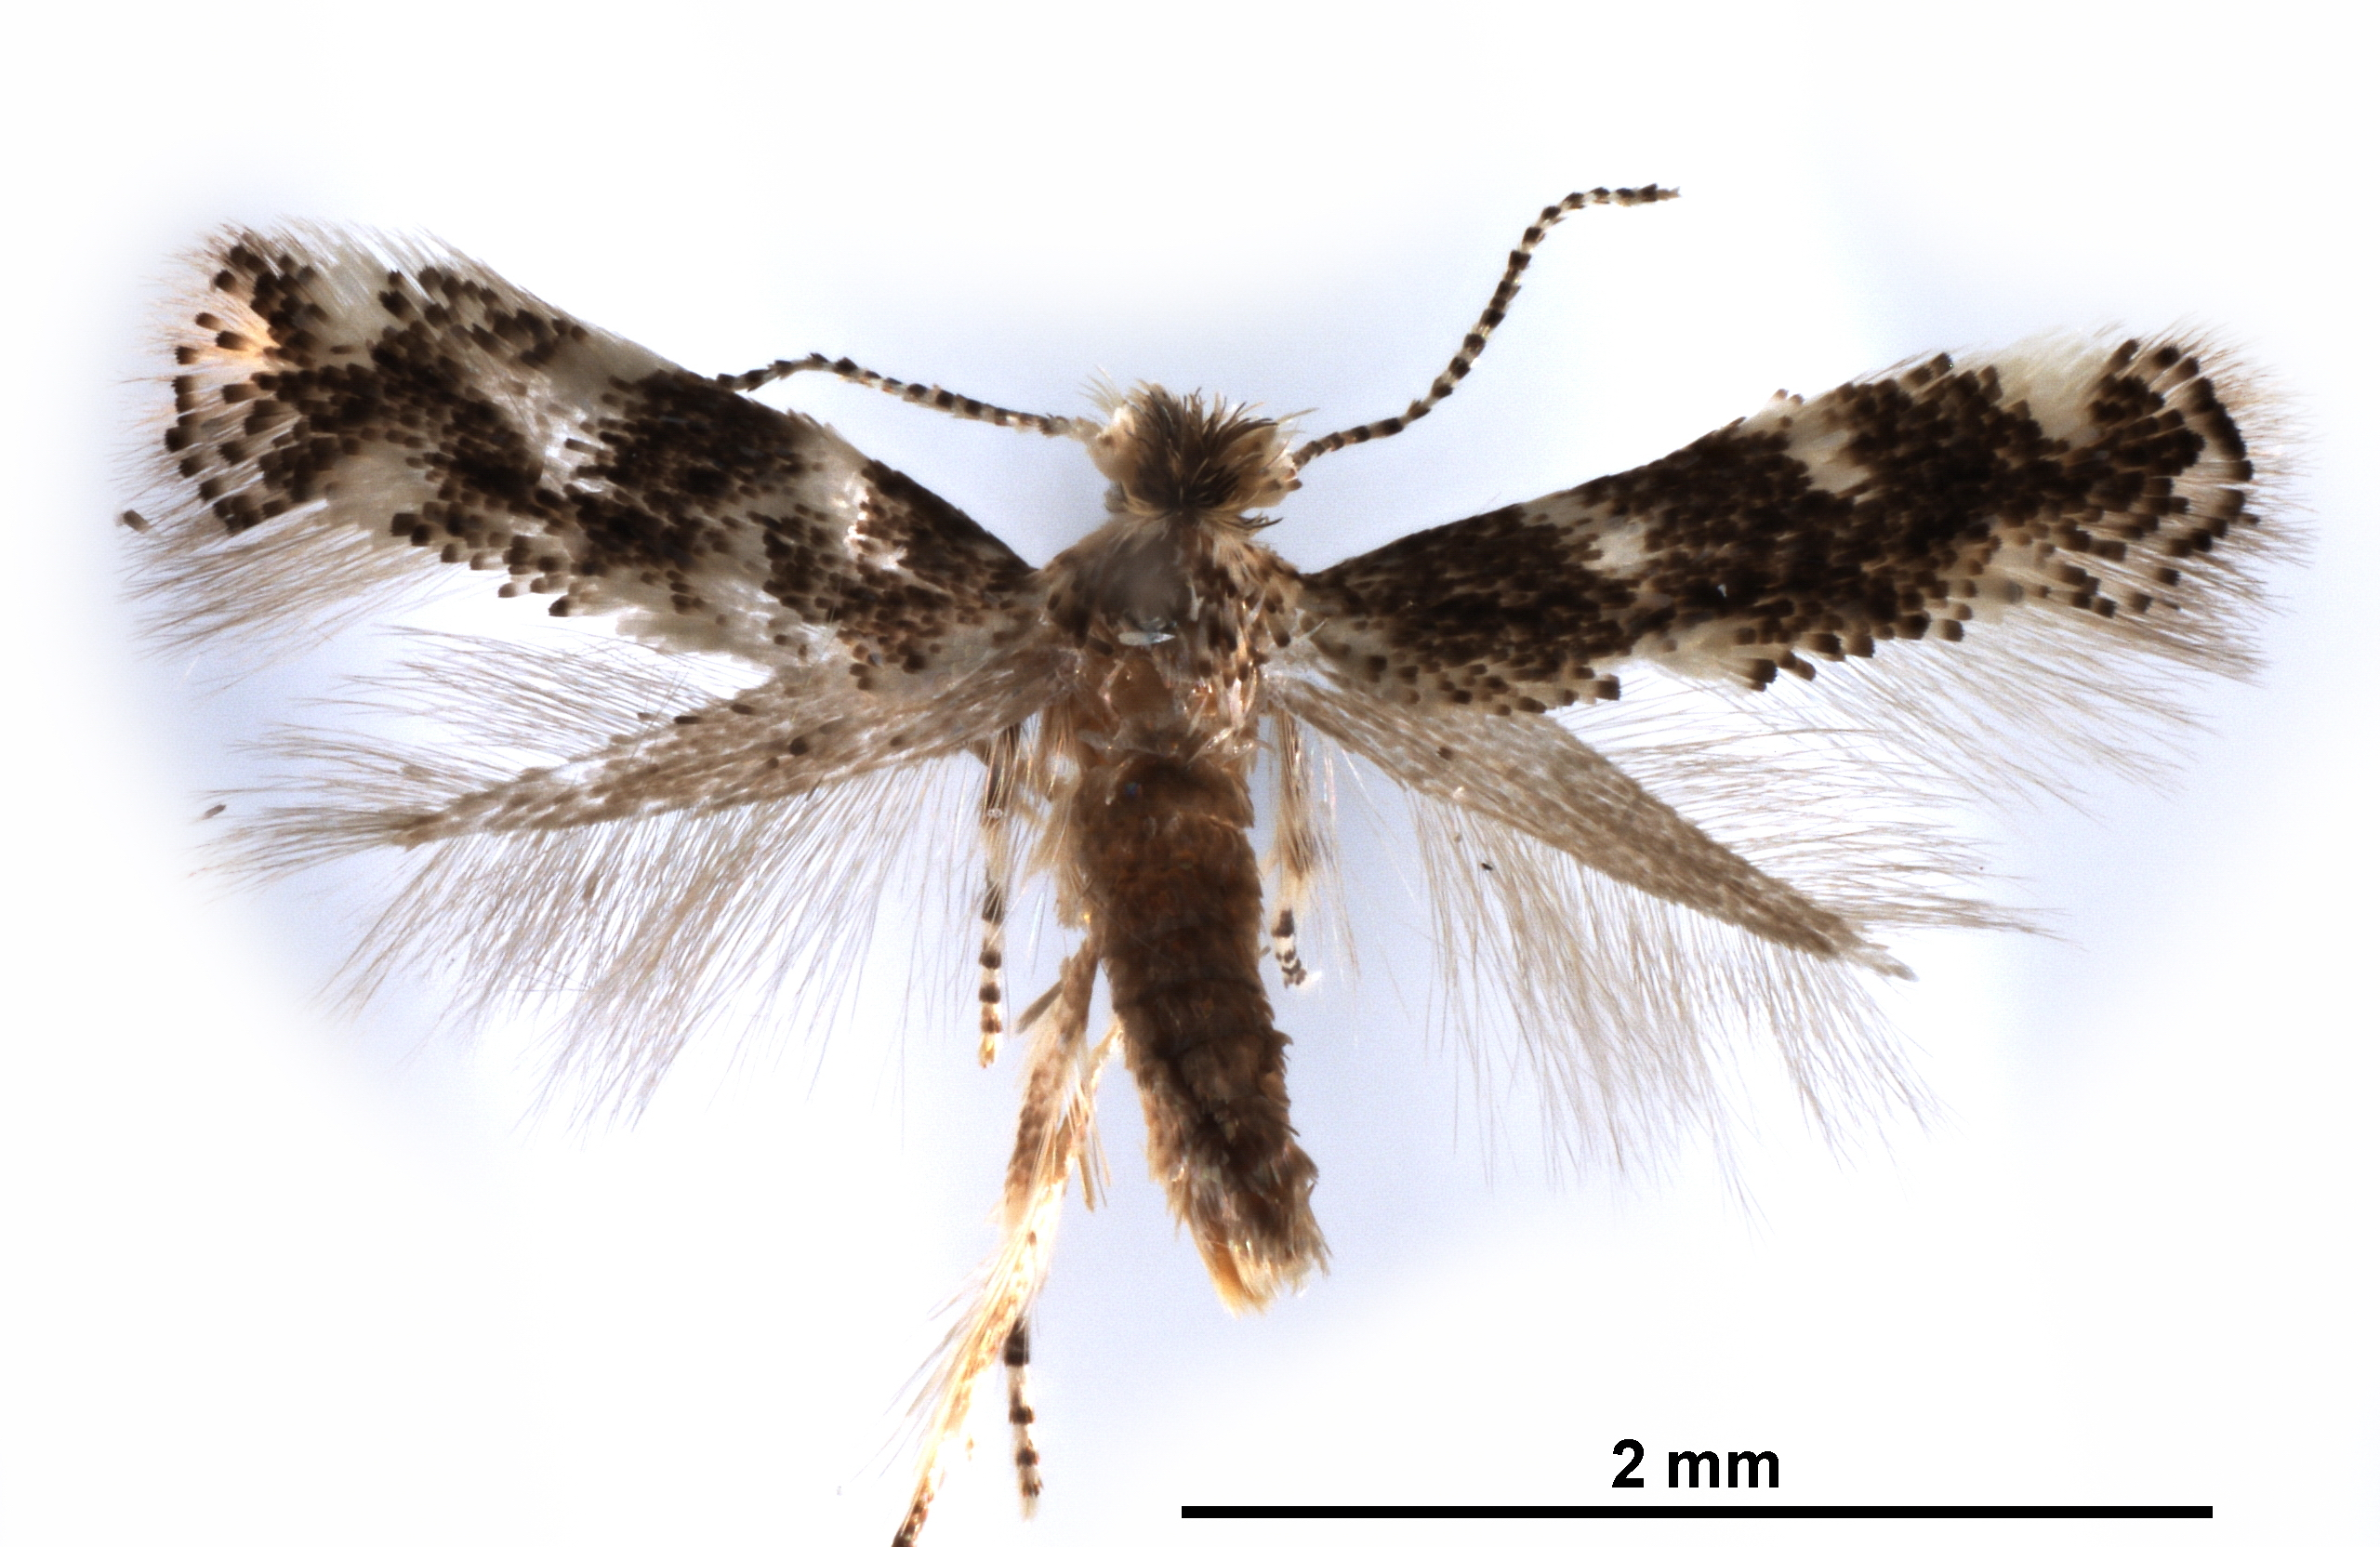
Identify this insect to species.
Bucculatrix cordiaella
